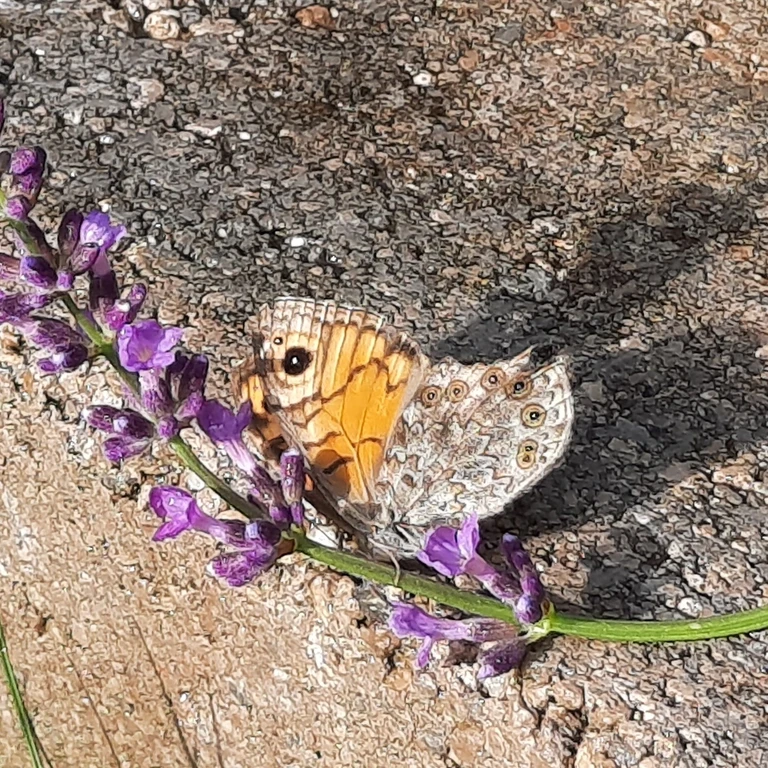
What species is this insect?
Lasiommata megera (also Pararge megera)
